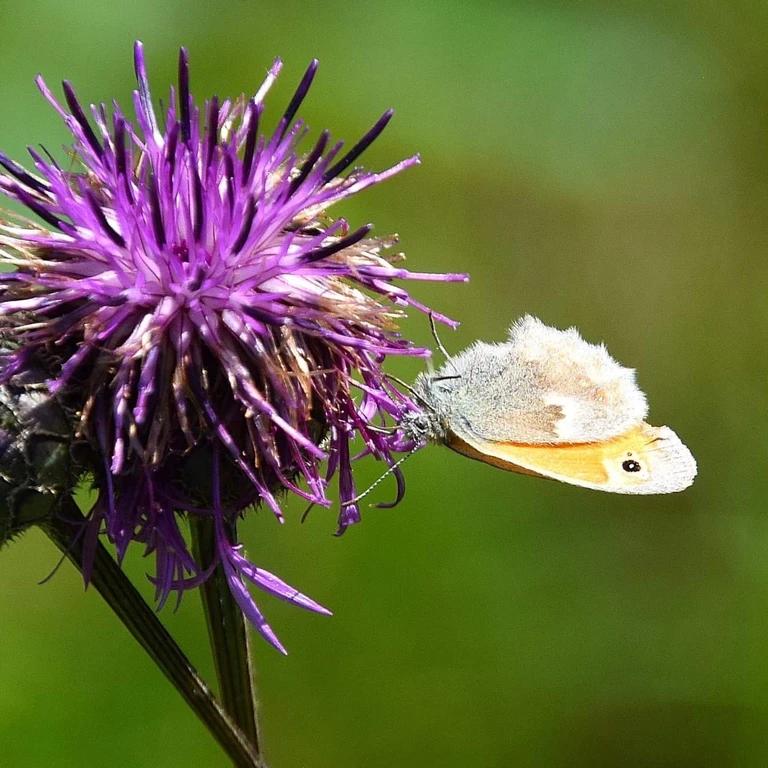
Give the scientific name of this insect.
Coenonympha pamphilus
